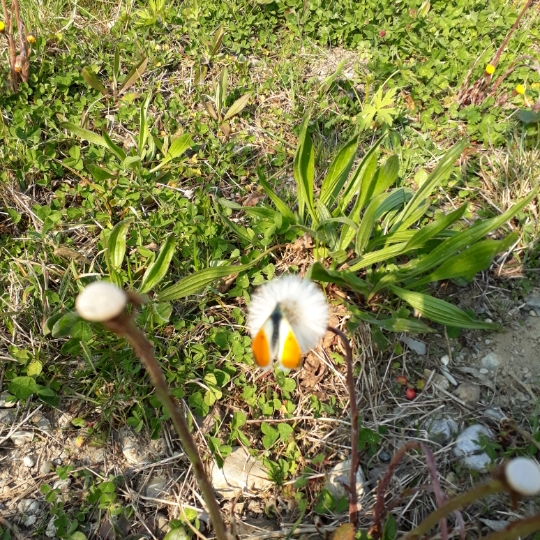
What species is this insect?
Anthocharis cardamines
